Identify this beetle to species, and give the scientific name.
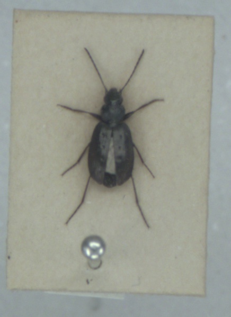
Sericoda quadripunctata
